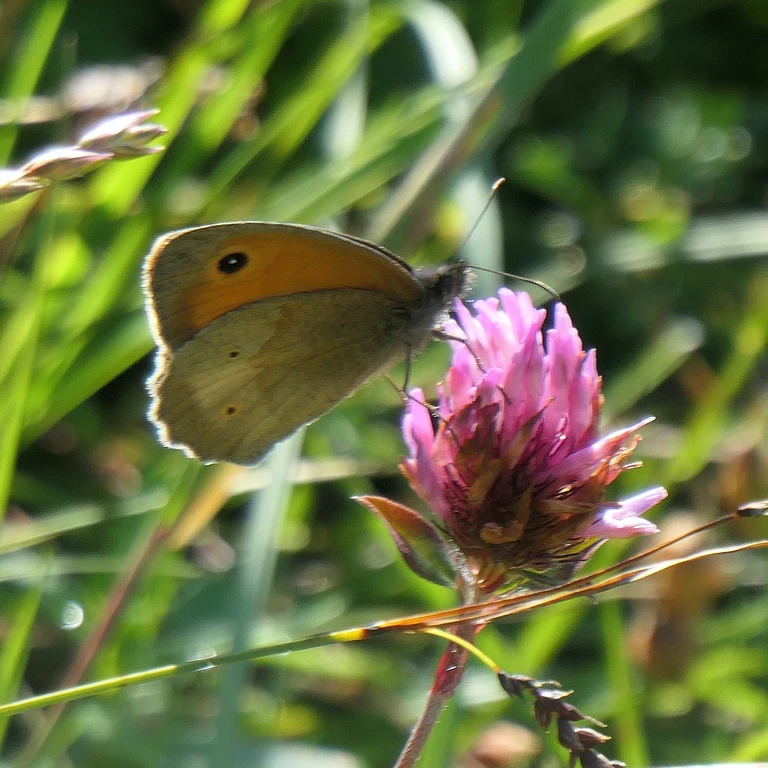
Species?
Maniola jurtina
